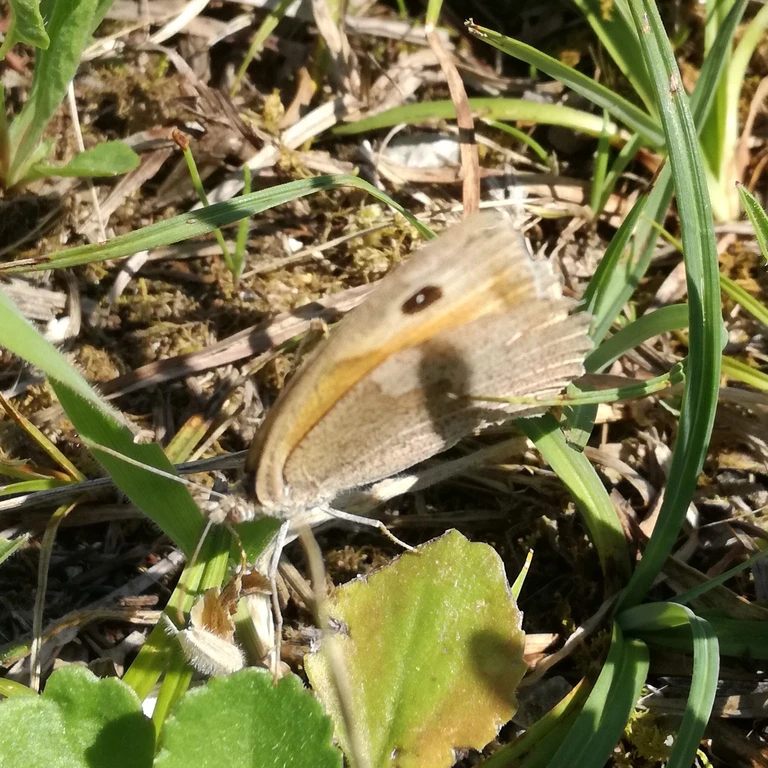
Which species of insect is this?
Maniola jurtina
